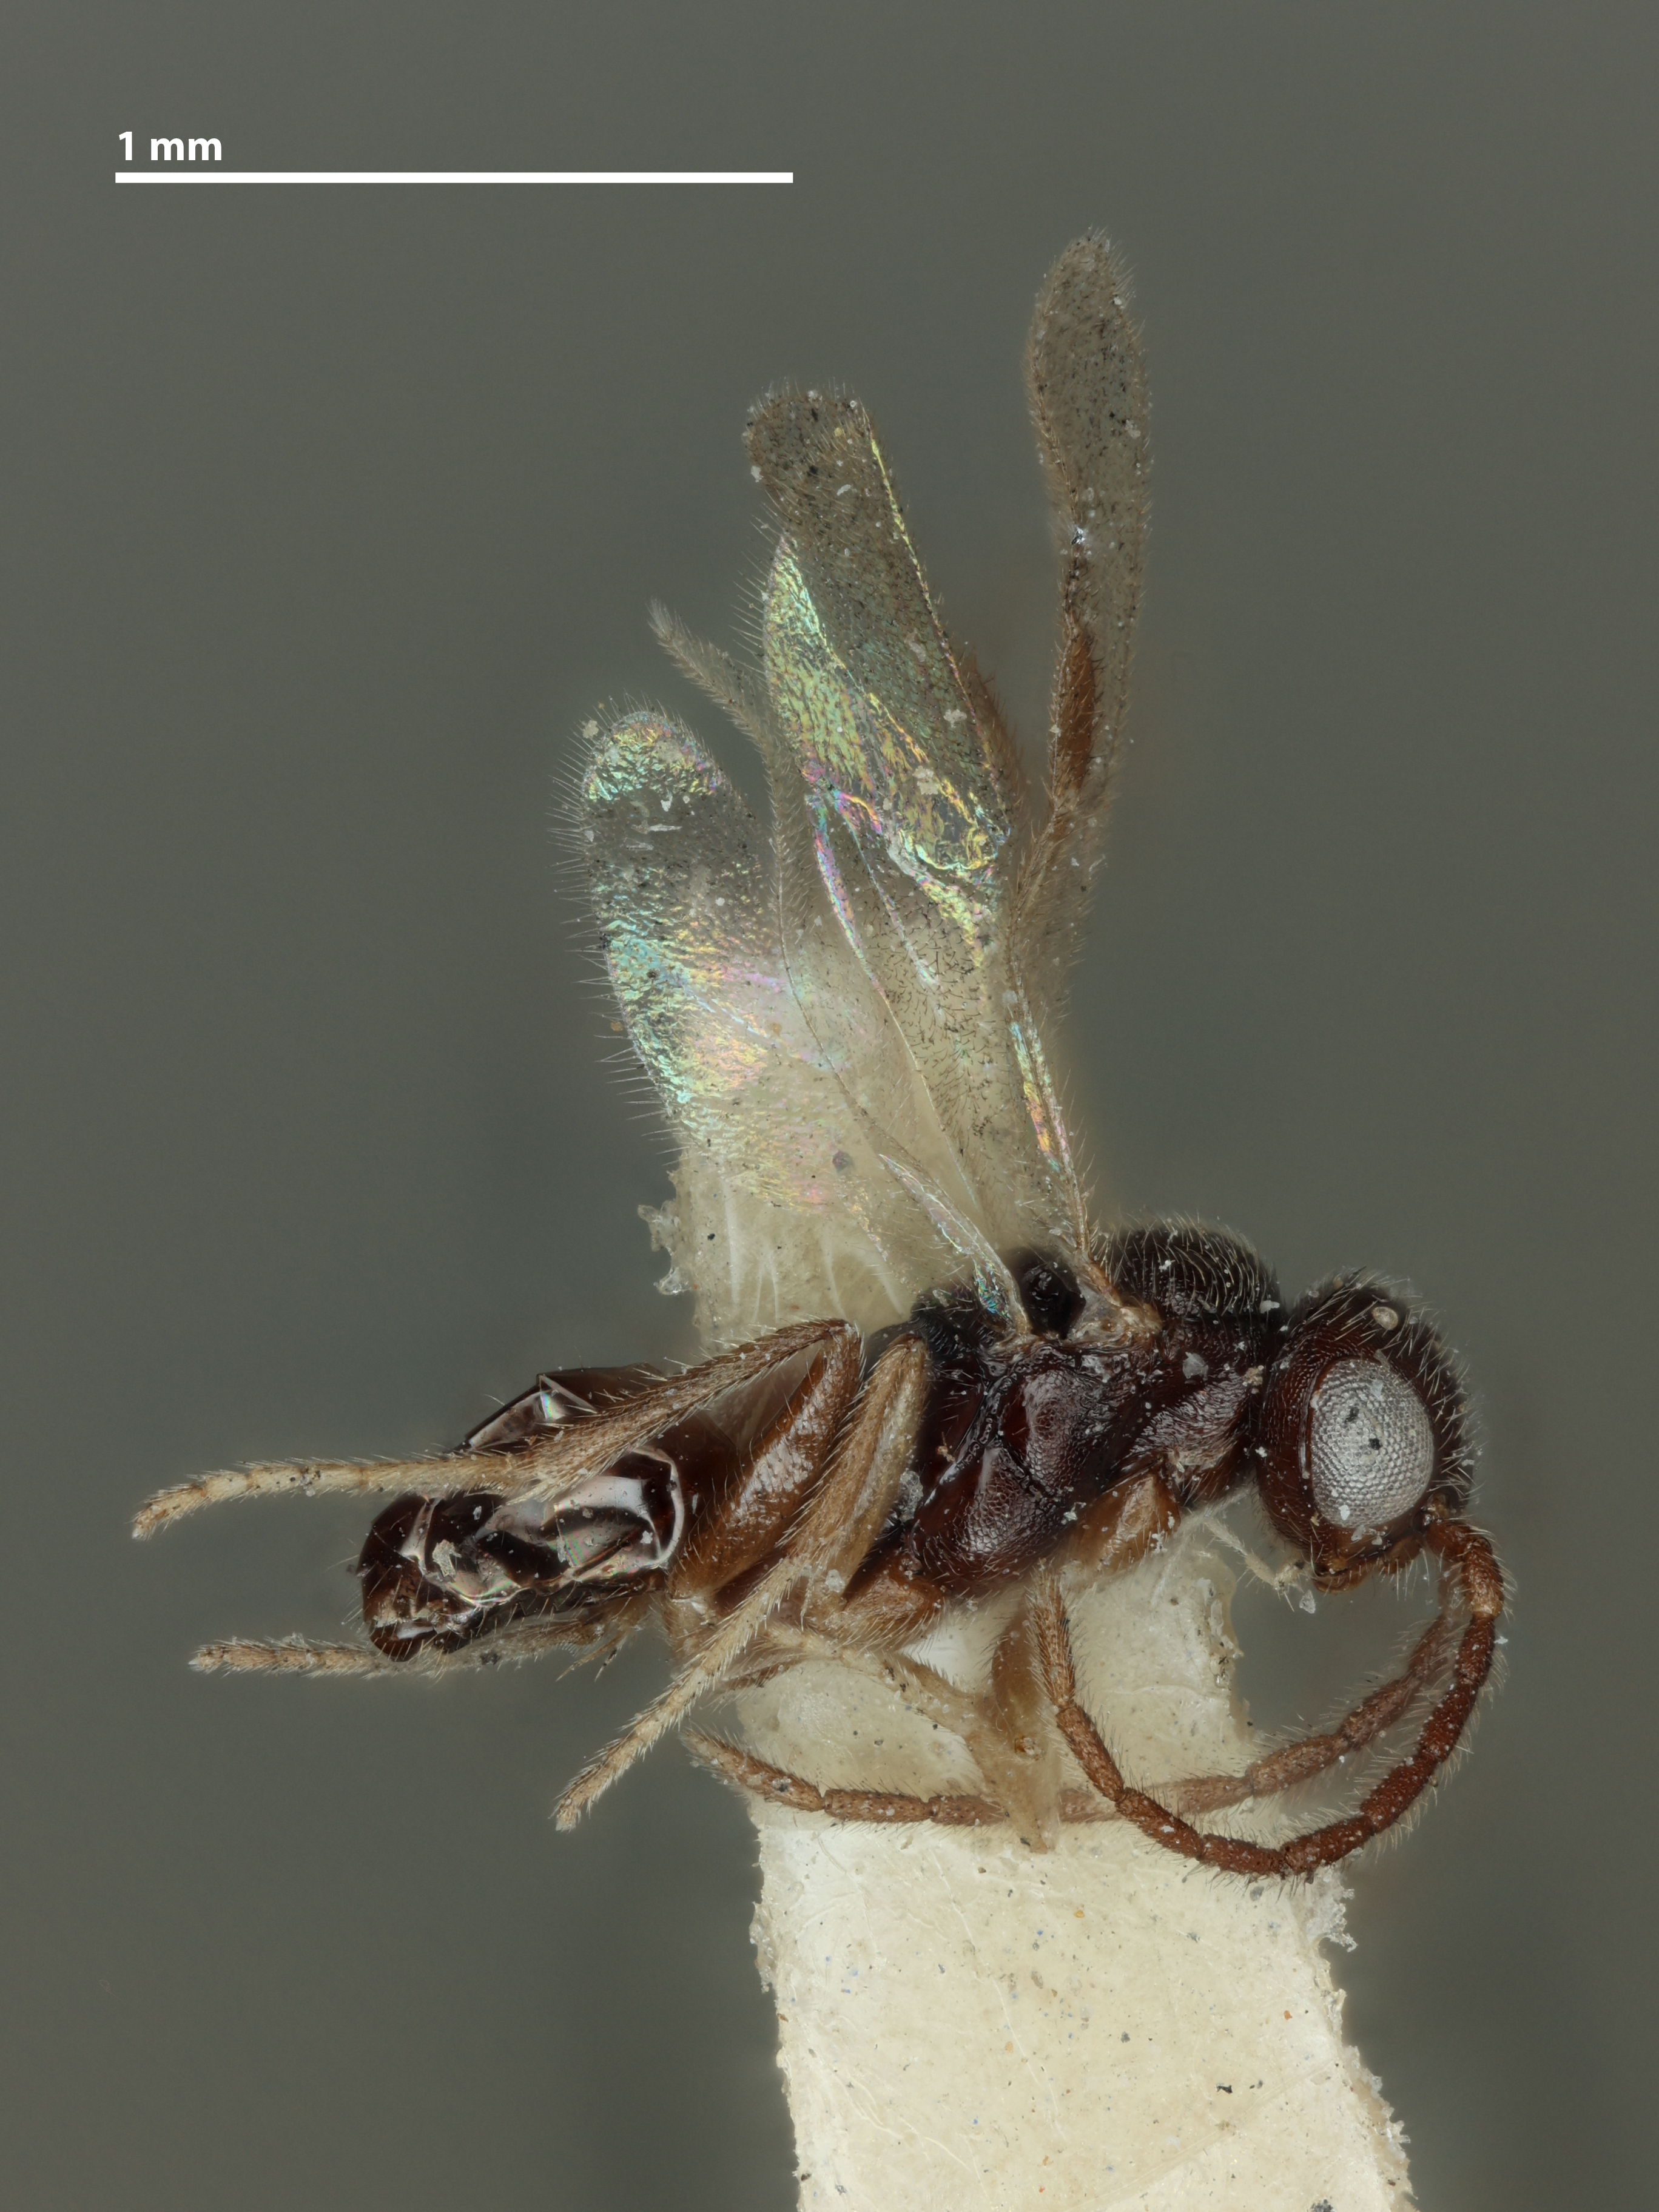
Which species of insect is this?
Aphelopus dikraneuri
